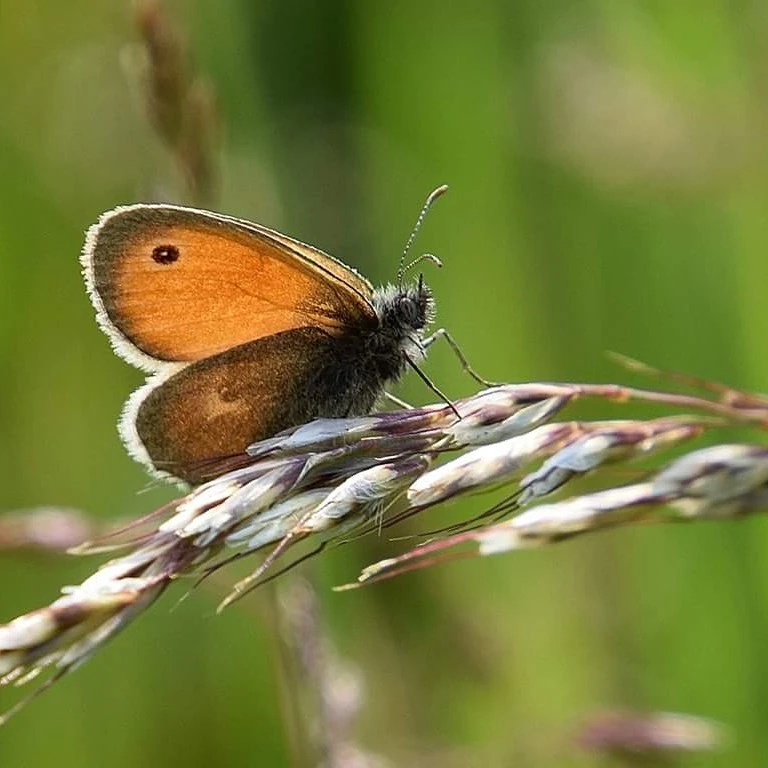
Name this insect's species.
Coenonympha pamphilus
